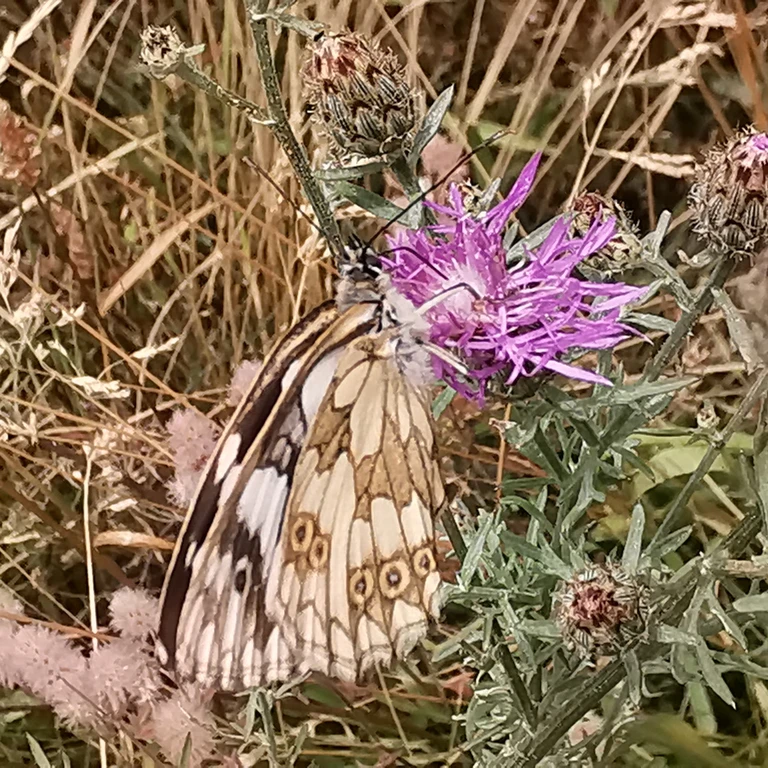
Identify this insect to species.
Melanargia galathea
